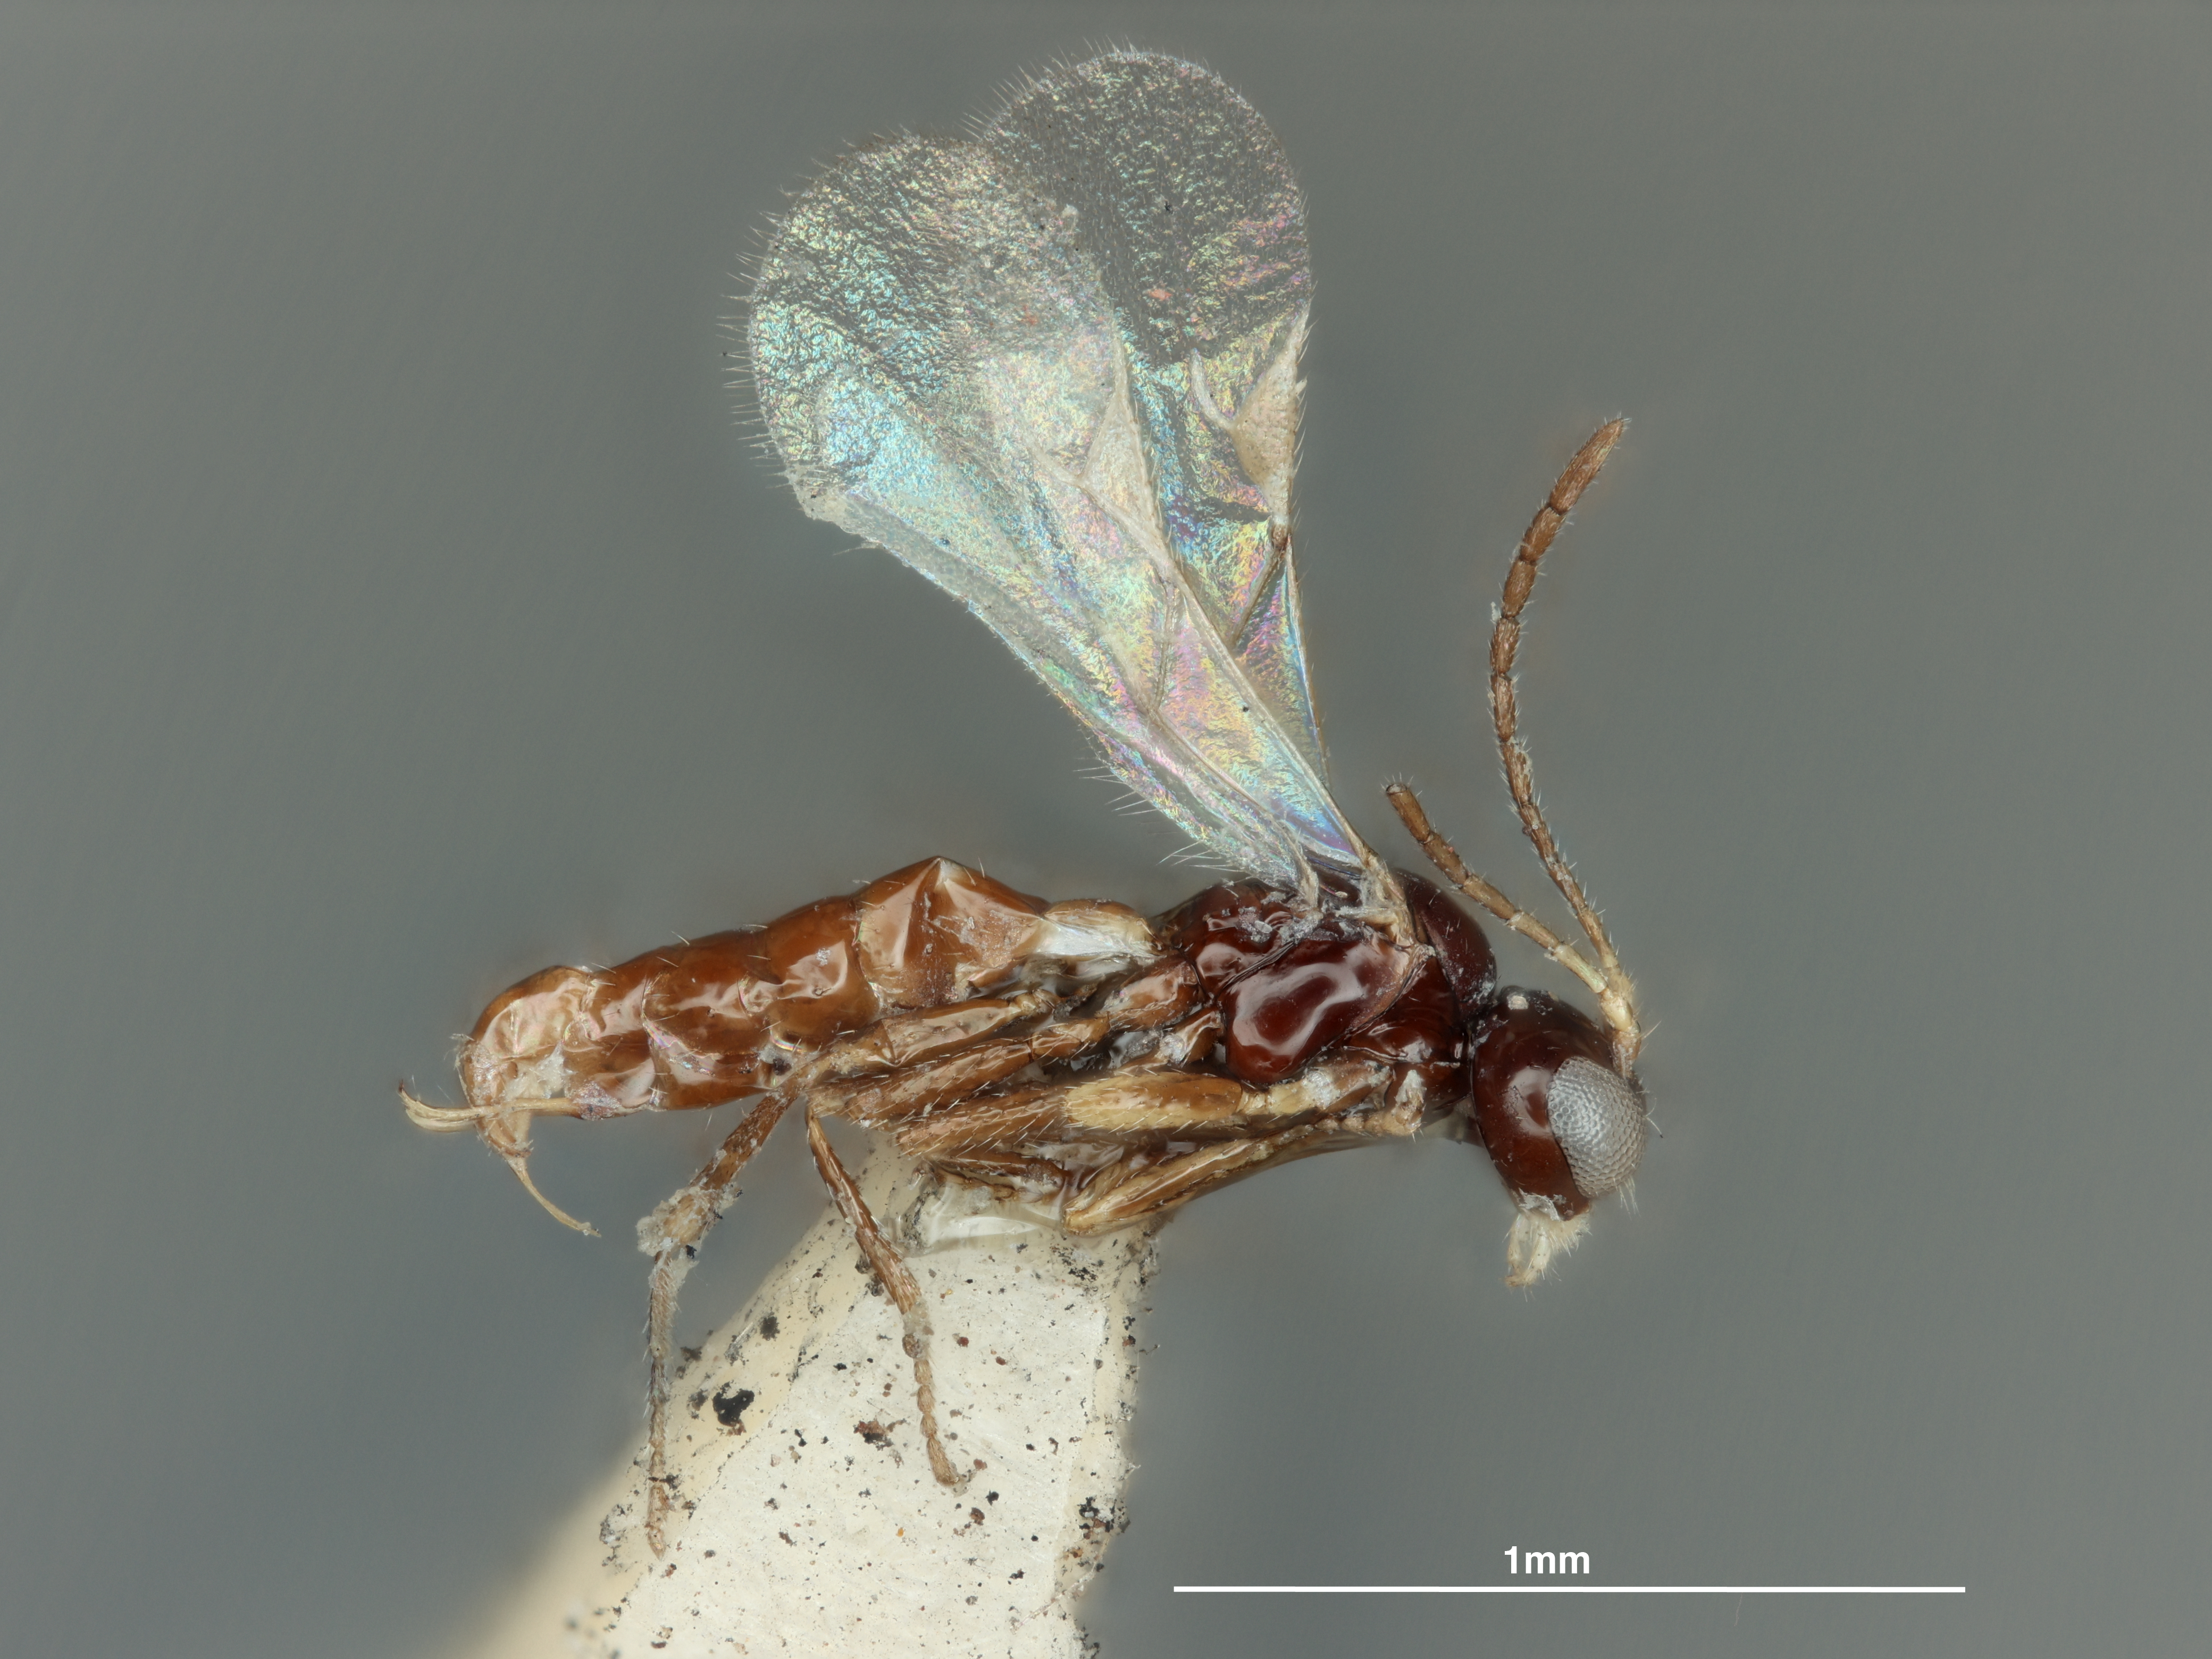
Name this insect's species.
Trioxys bonnevillensis
